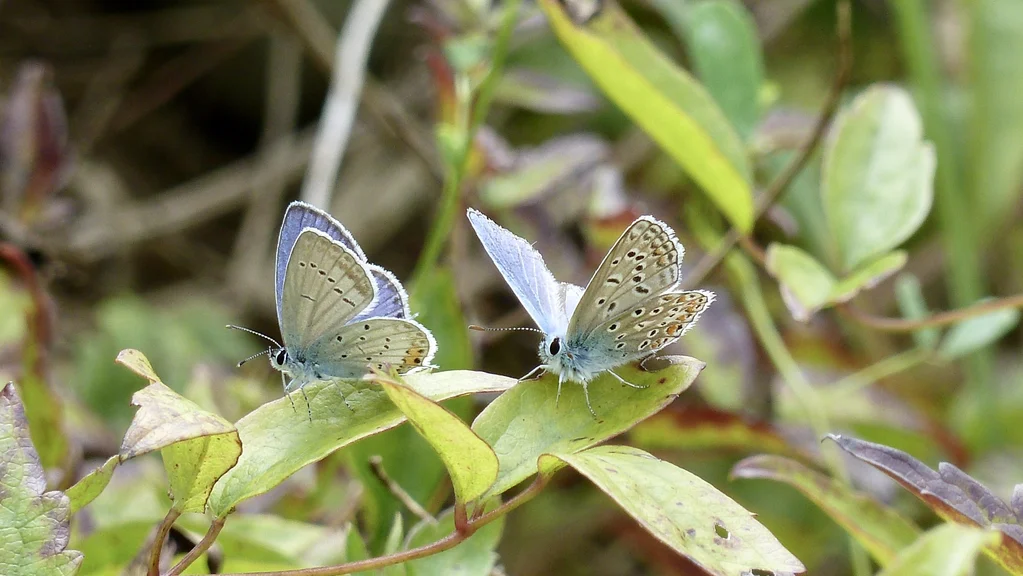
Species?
Cupido argiades (also Elkalyce argiades)
